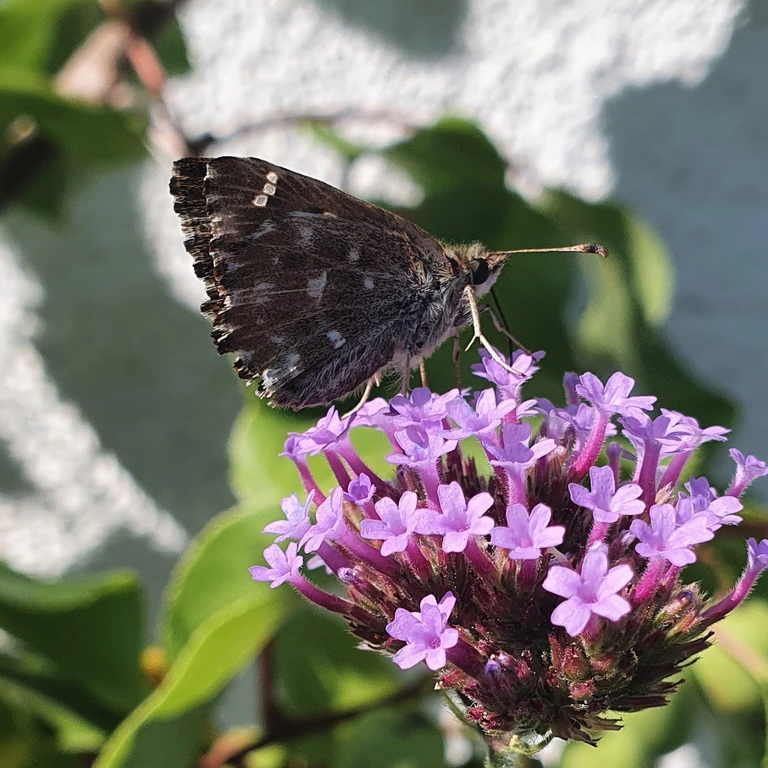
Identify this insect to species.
Carcharodus alceae
